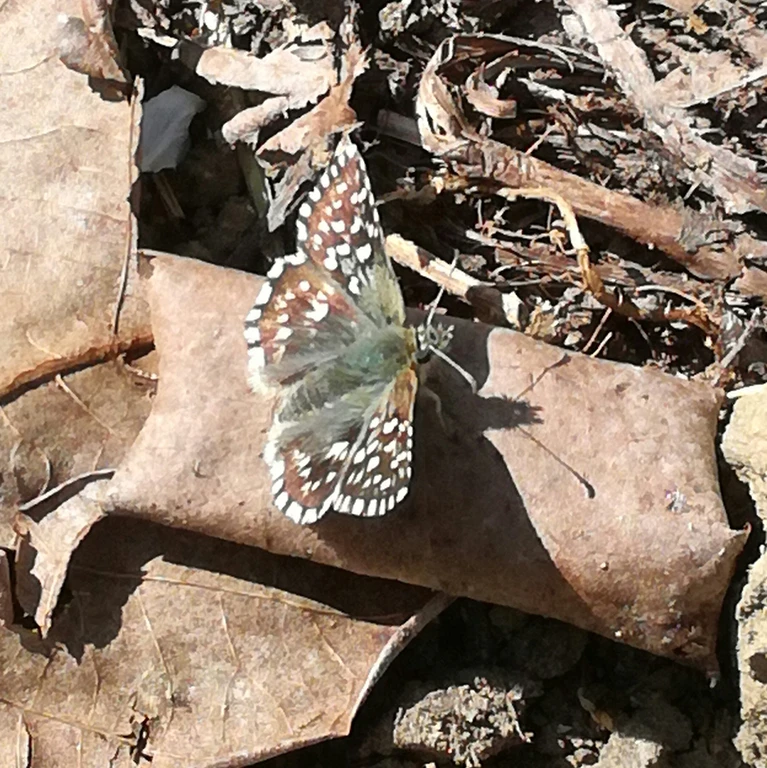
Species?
Pyrgus malvae
